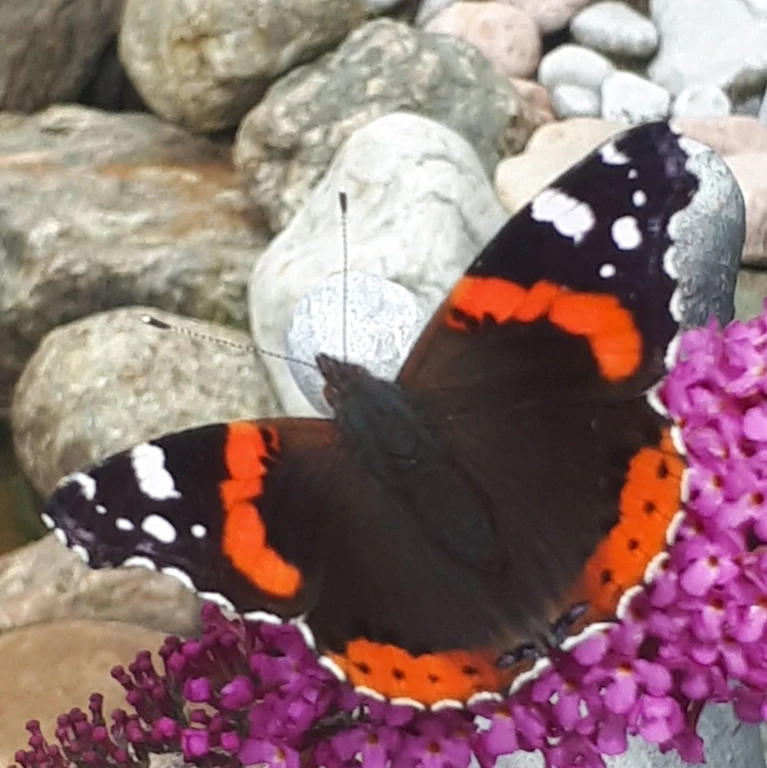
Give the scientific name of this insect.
Vanessa atalanta
